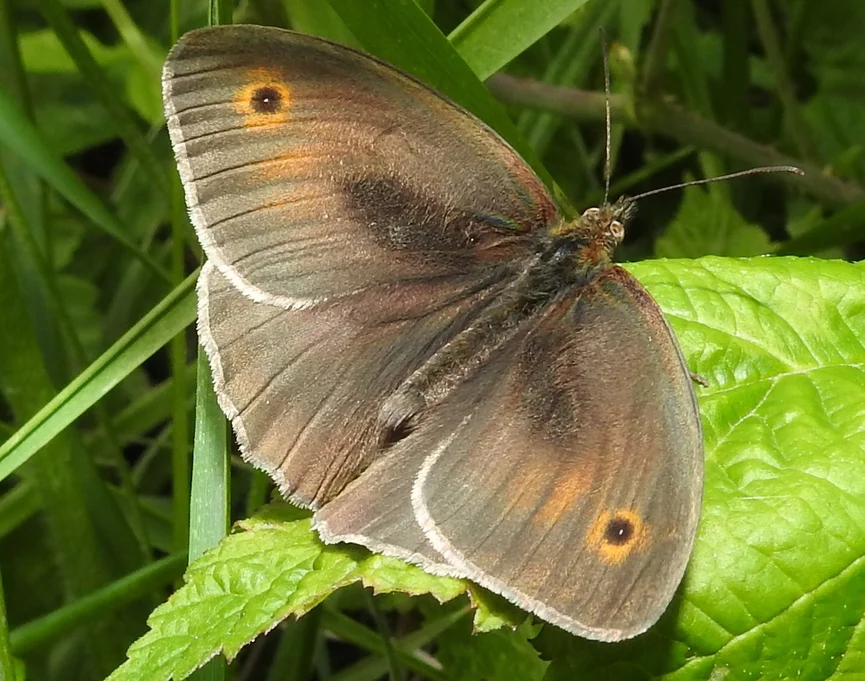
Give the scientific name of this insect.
Maniola jurtina
